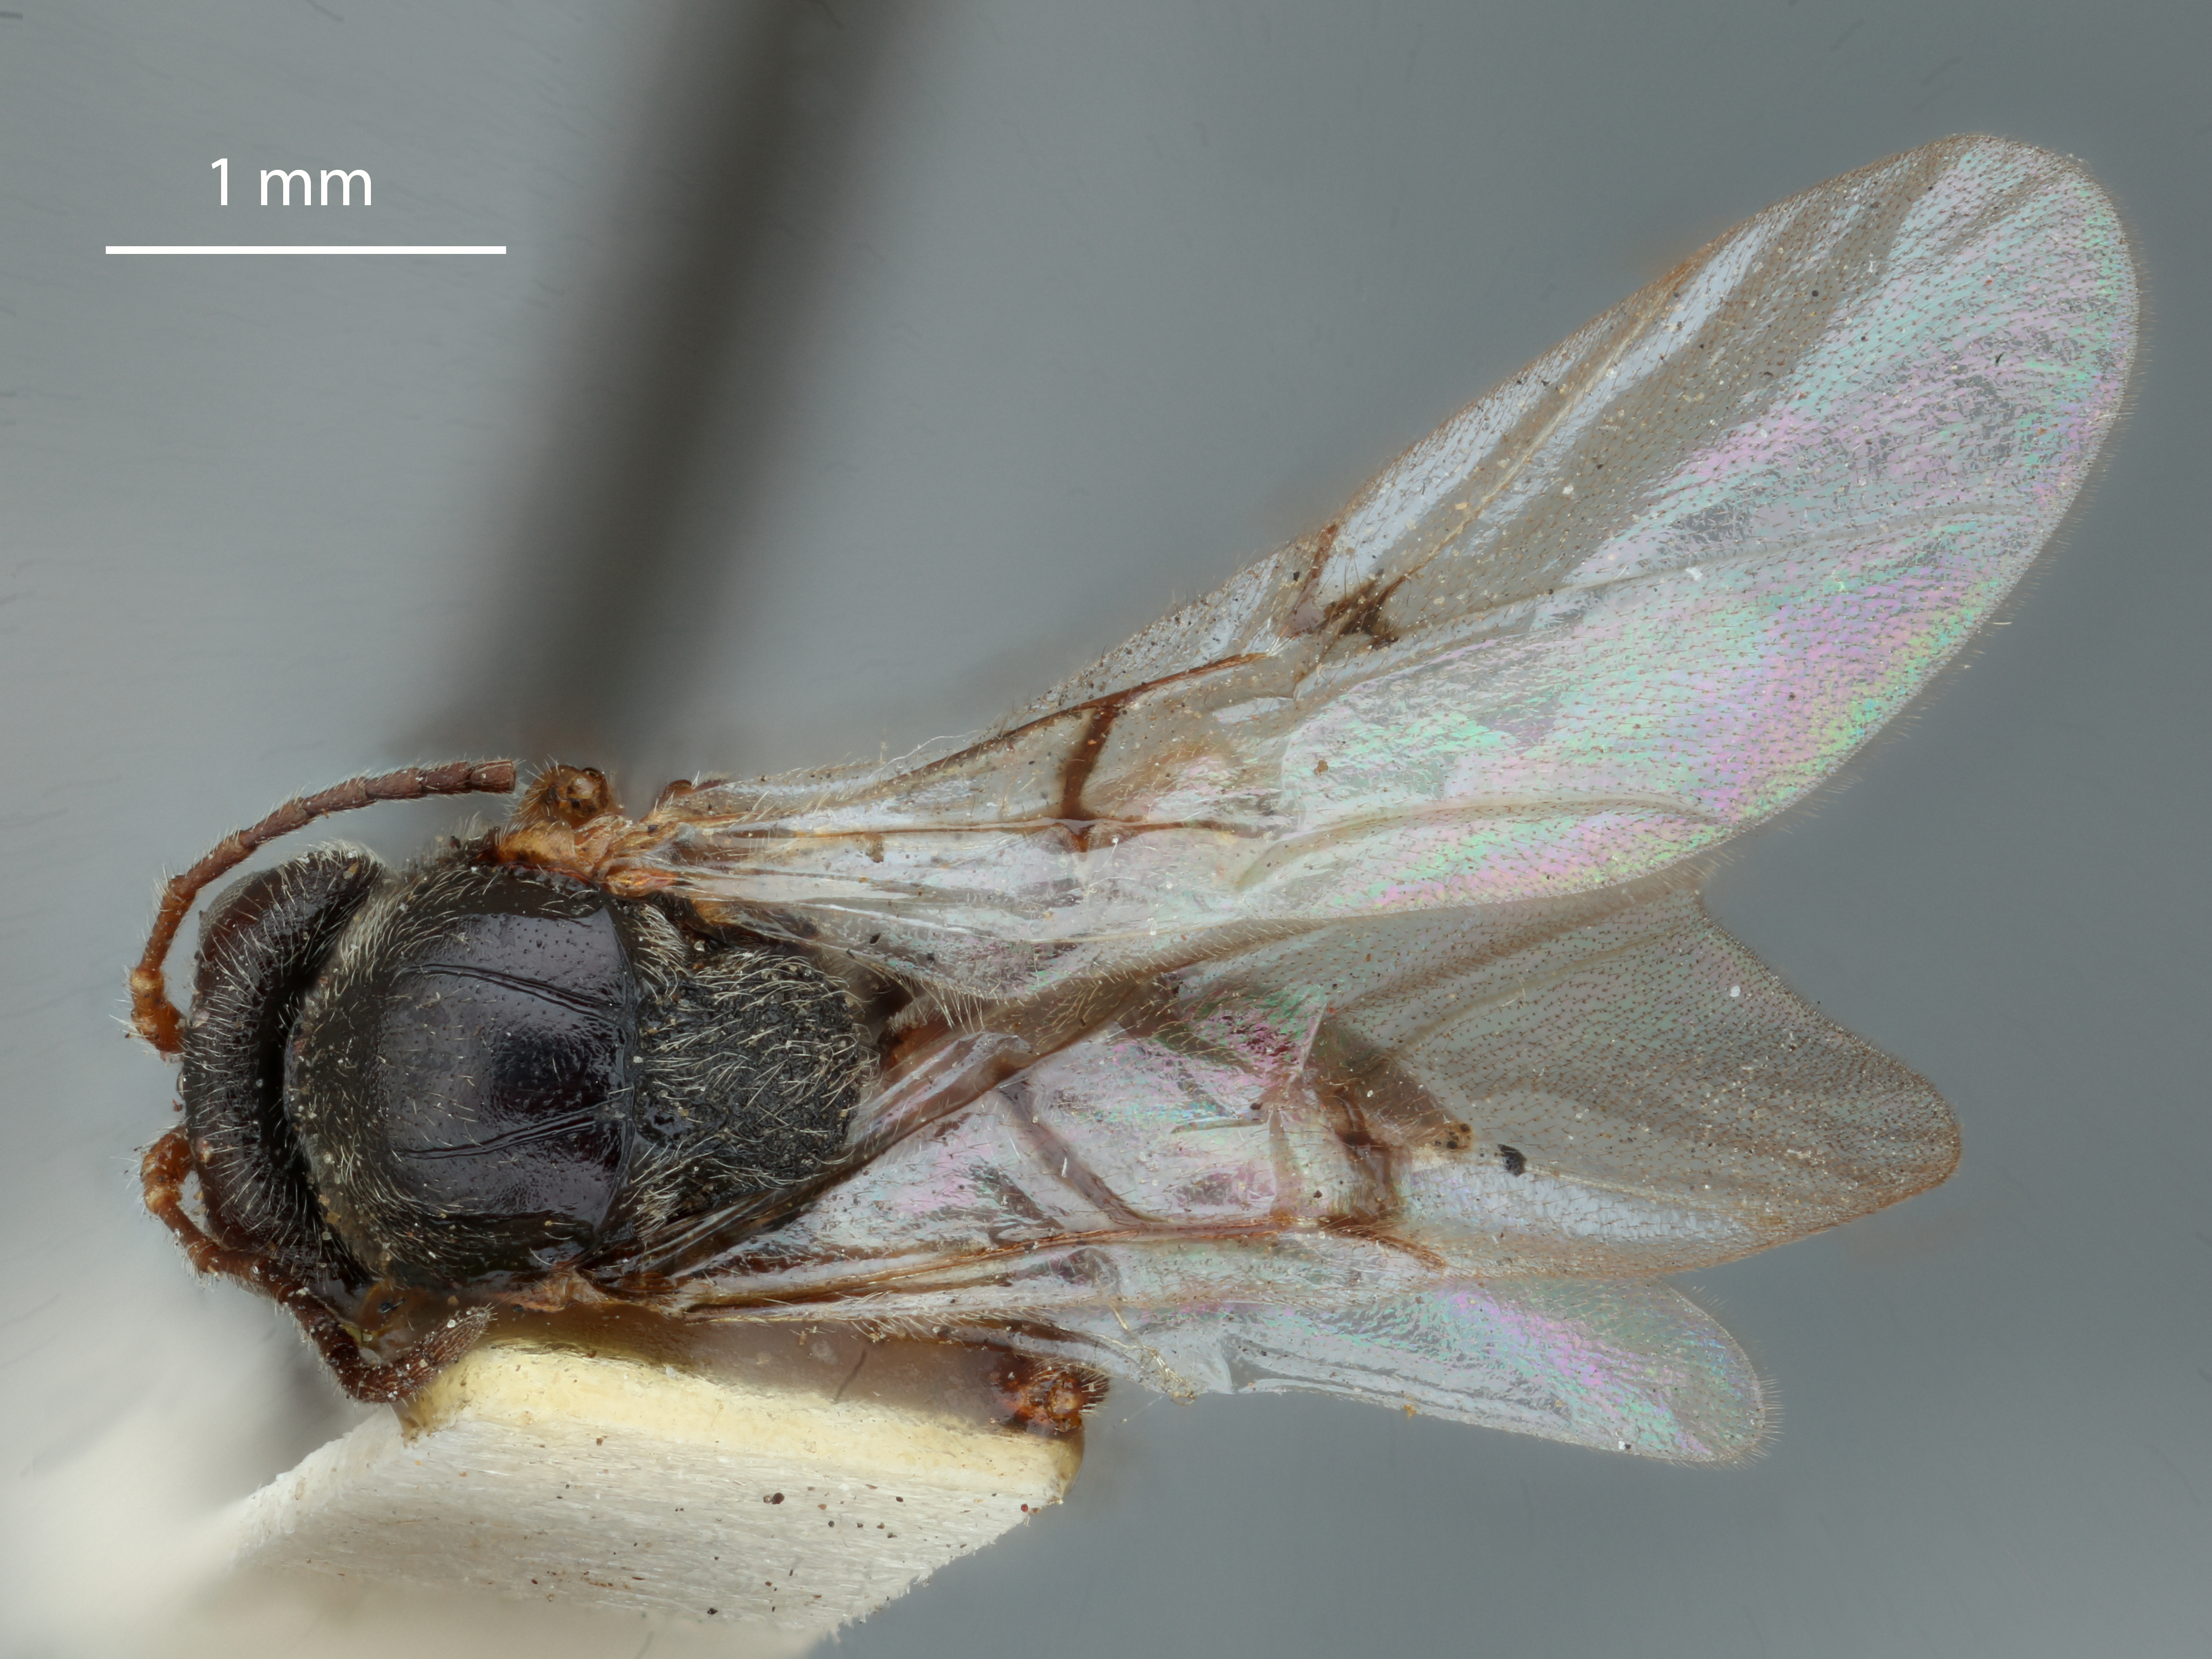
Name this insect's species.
Andricus biconicus
